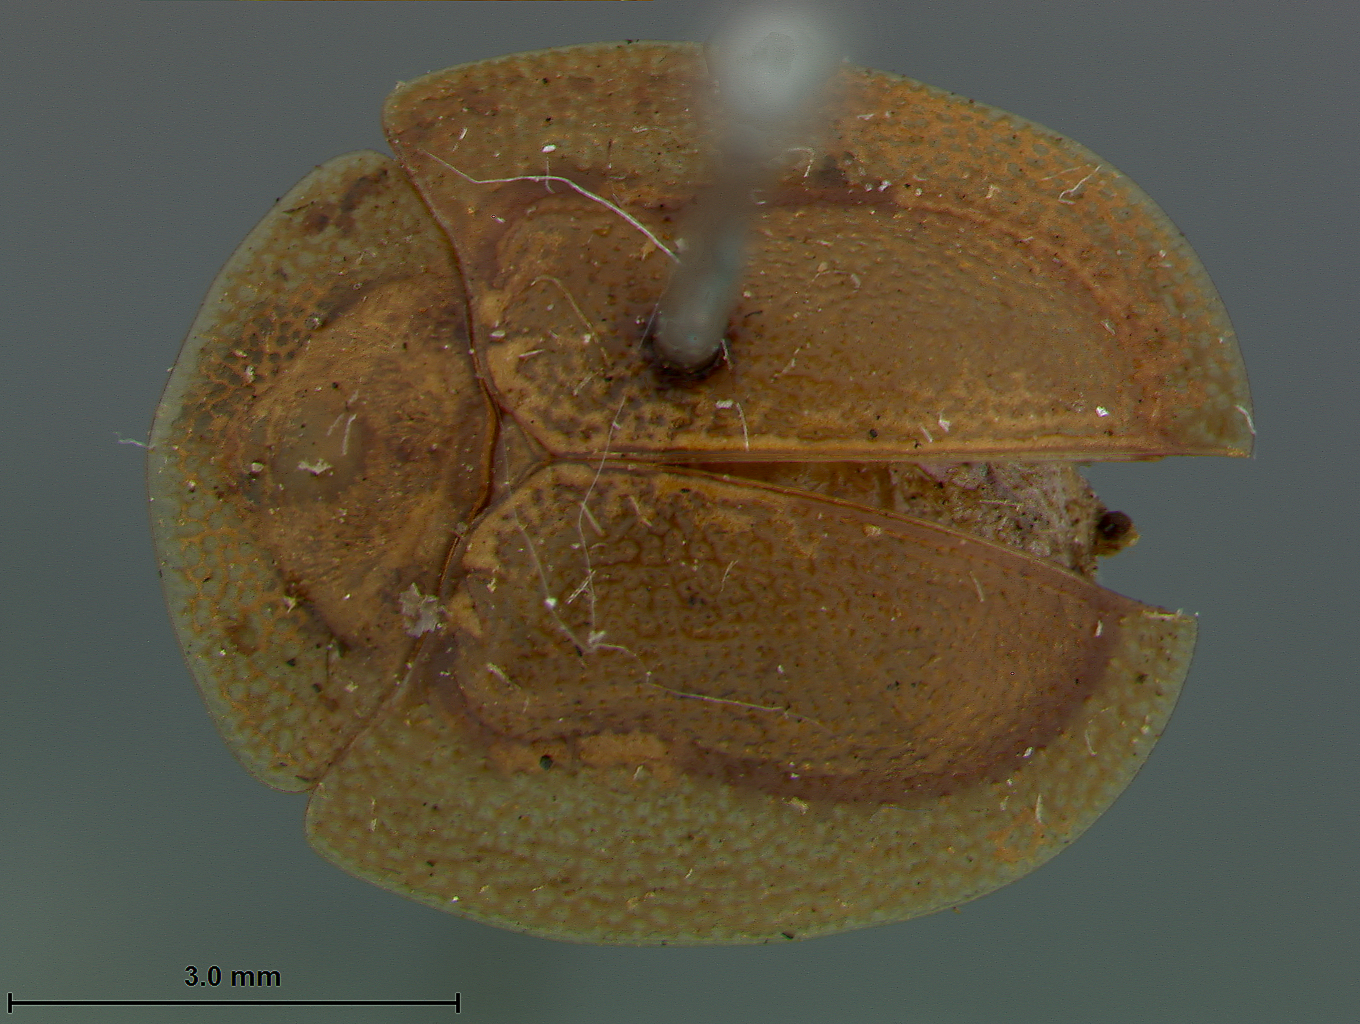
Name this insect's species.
Laccoptera ferruginea
